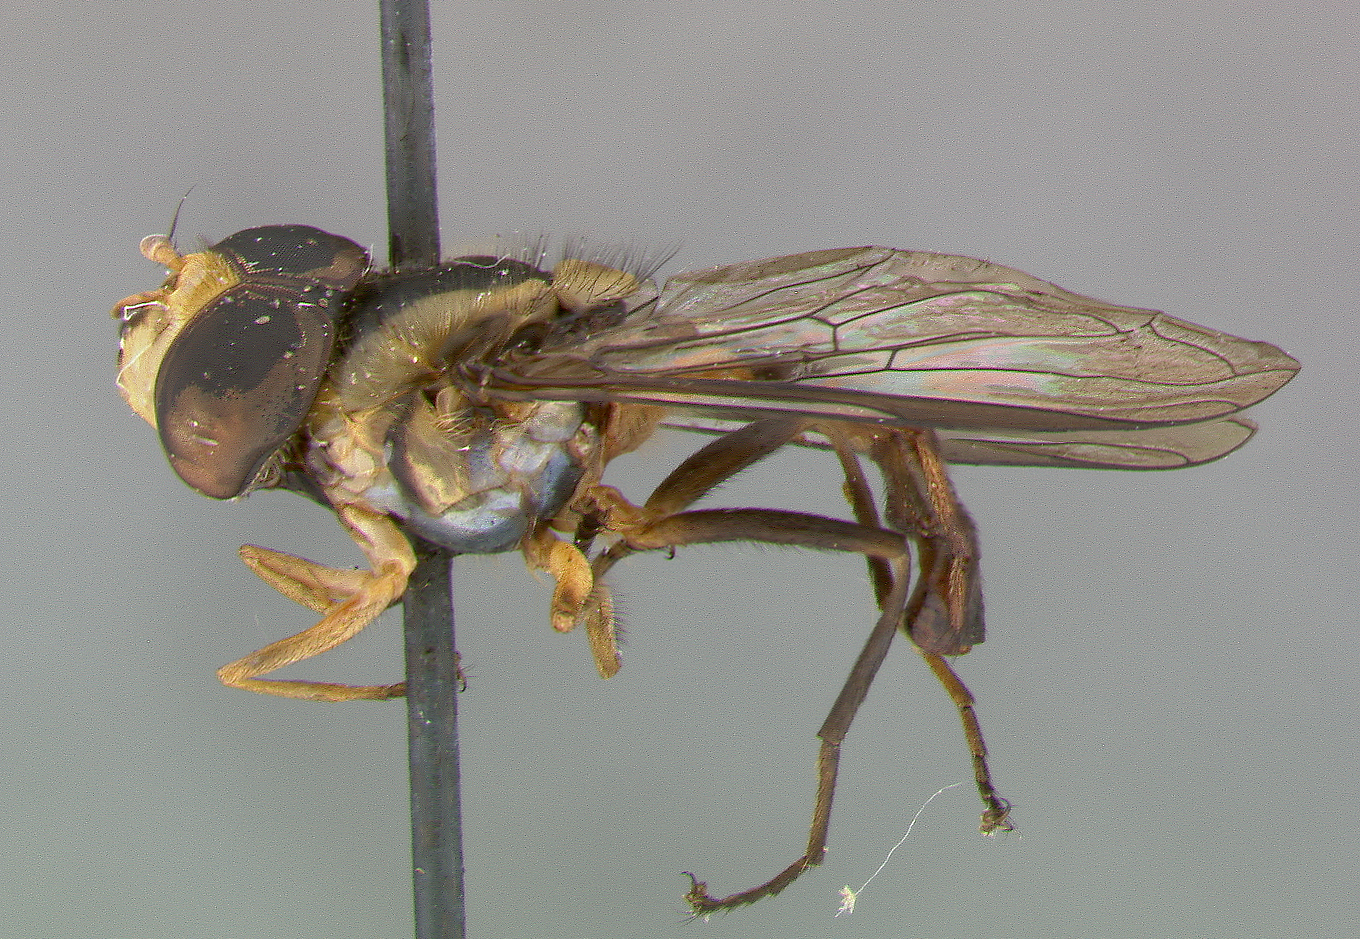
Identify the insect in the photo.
Citrogramma australe
